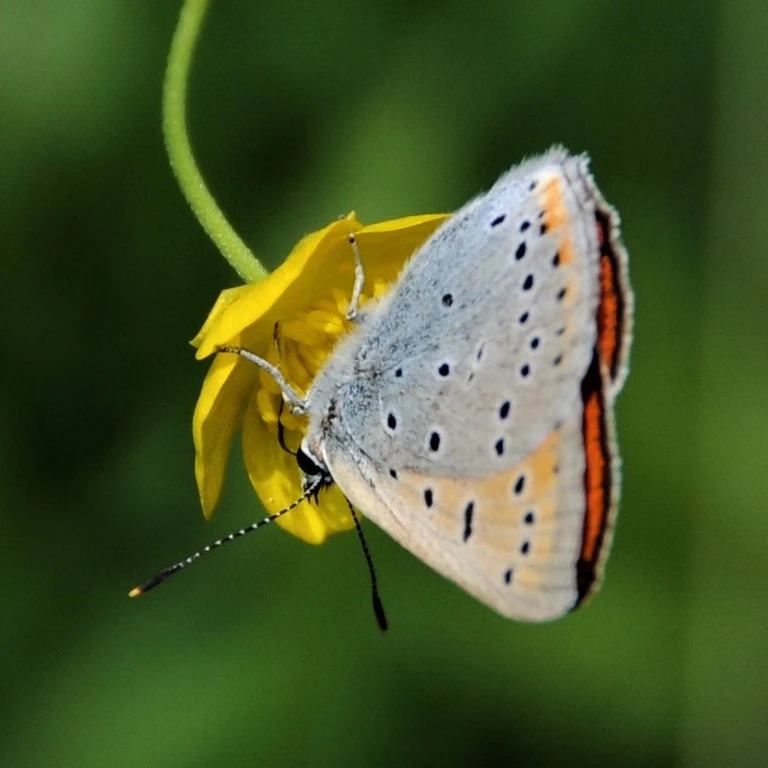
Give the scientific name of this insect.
Lycaena dispar
